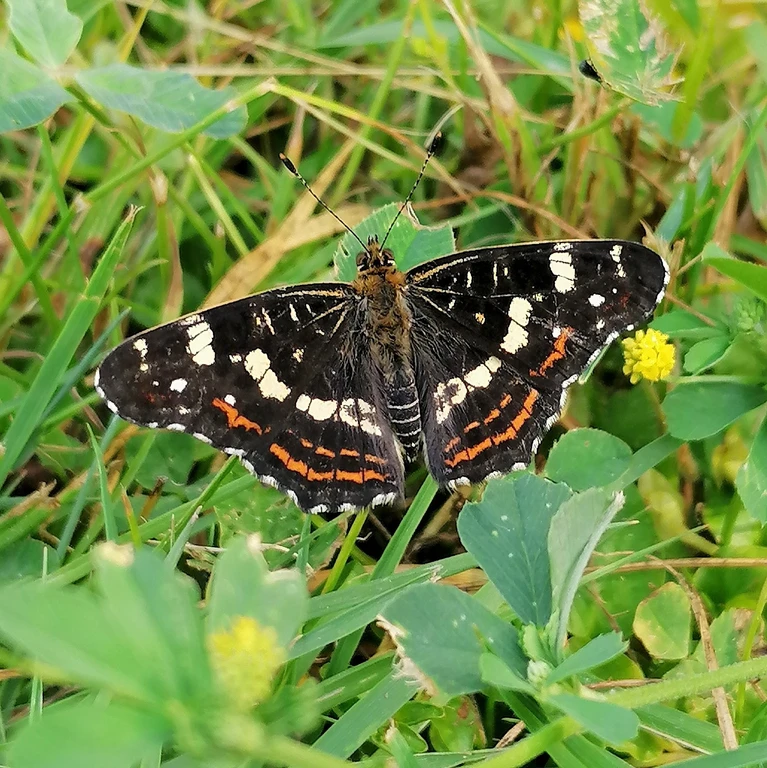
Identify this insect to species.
Araschnia levana
